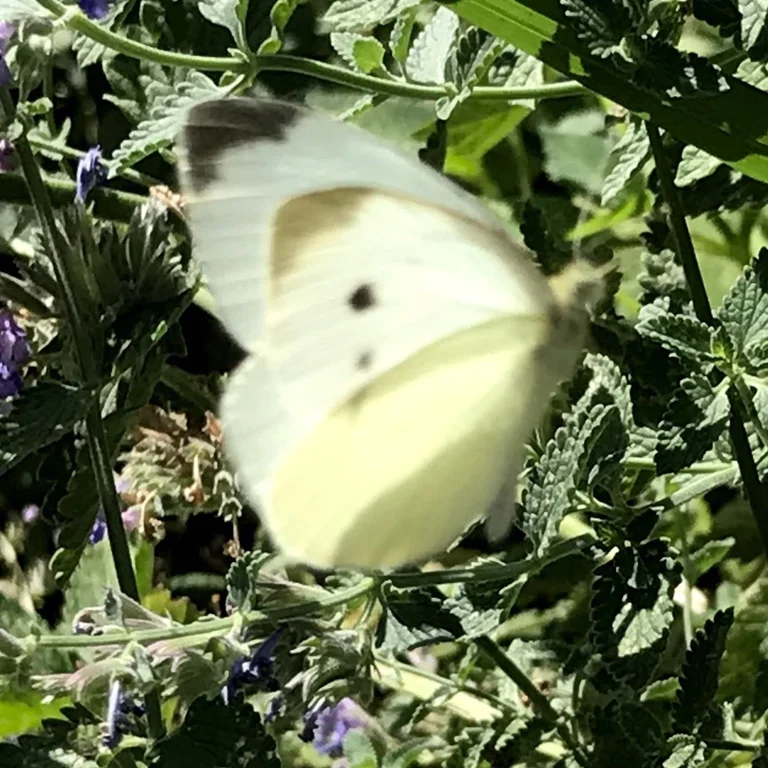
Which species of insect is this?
Pieris rapae
